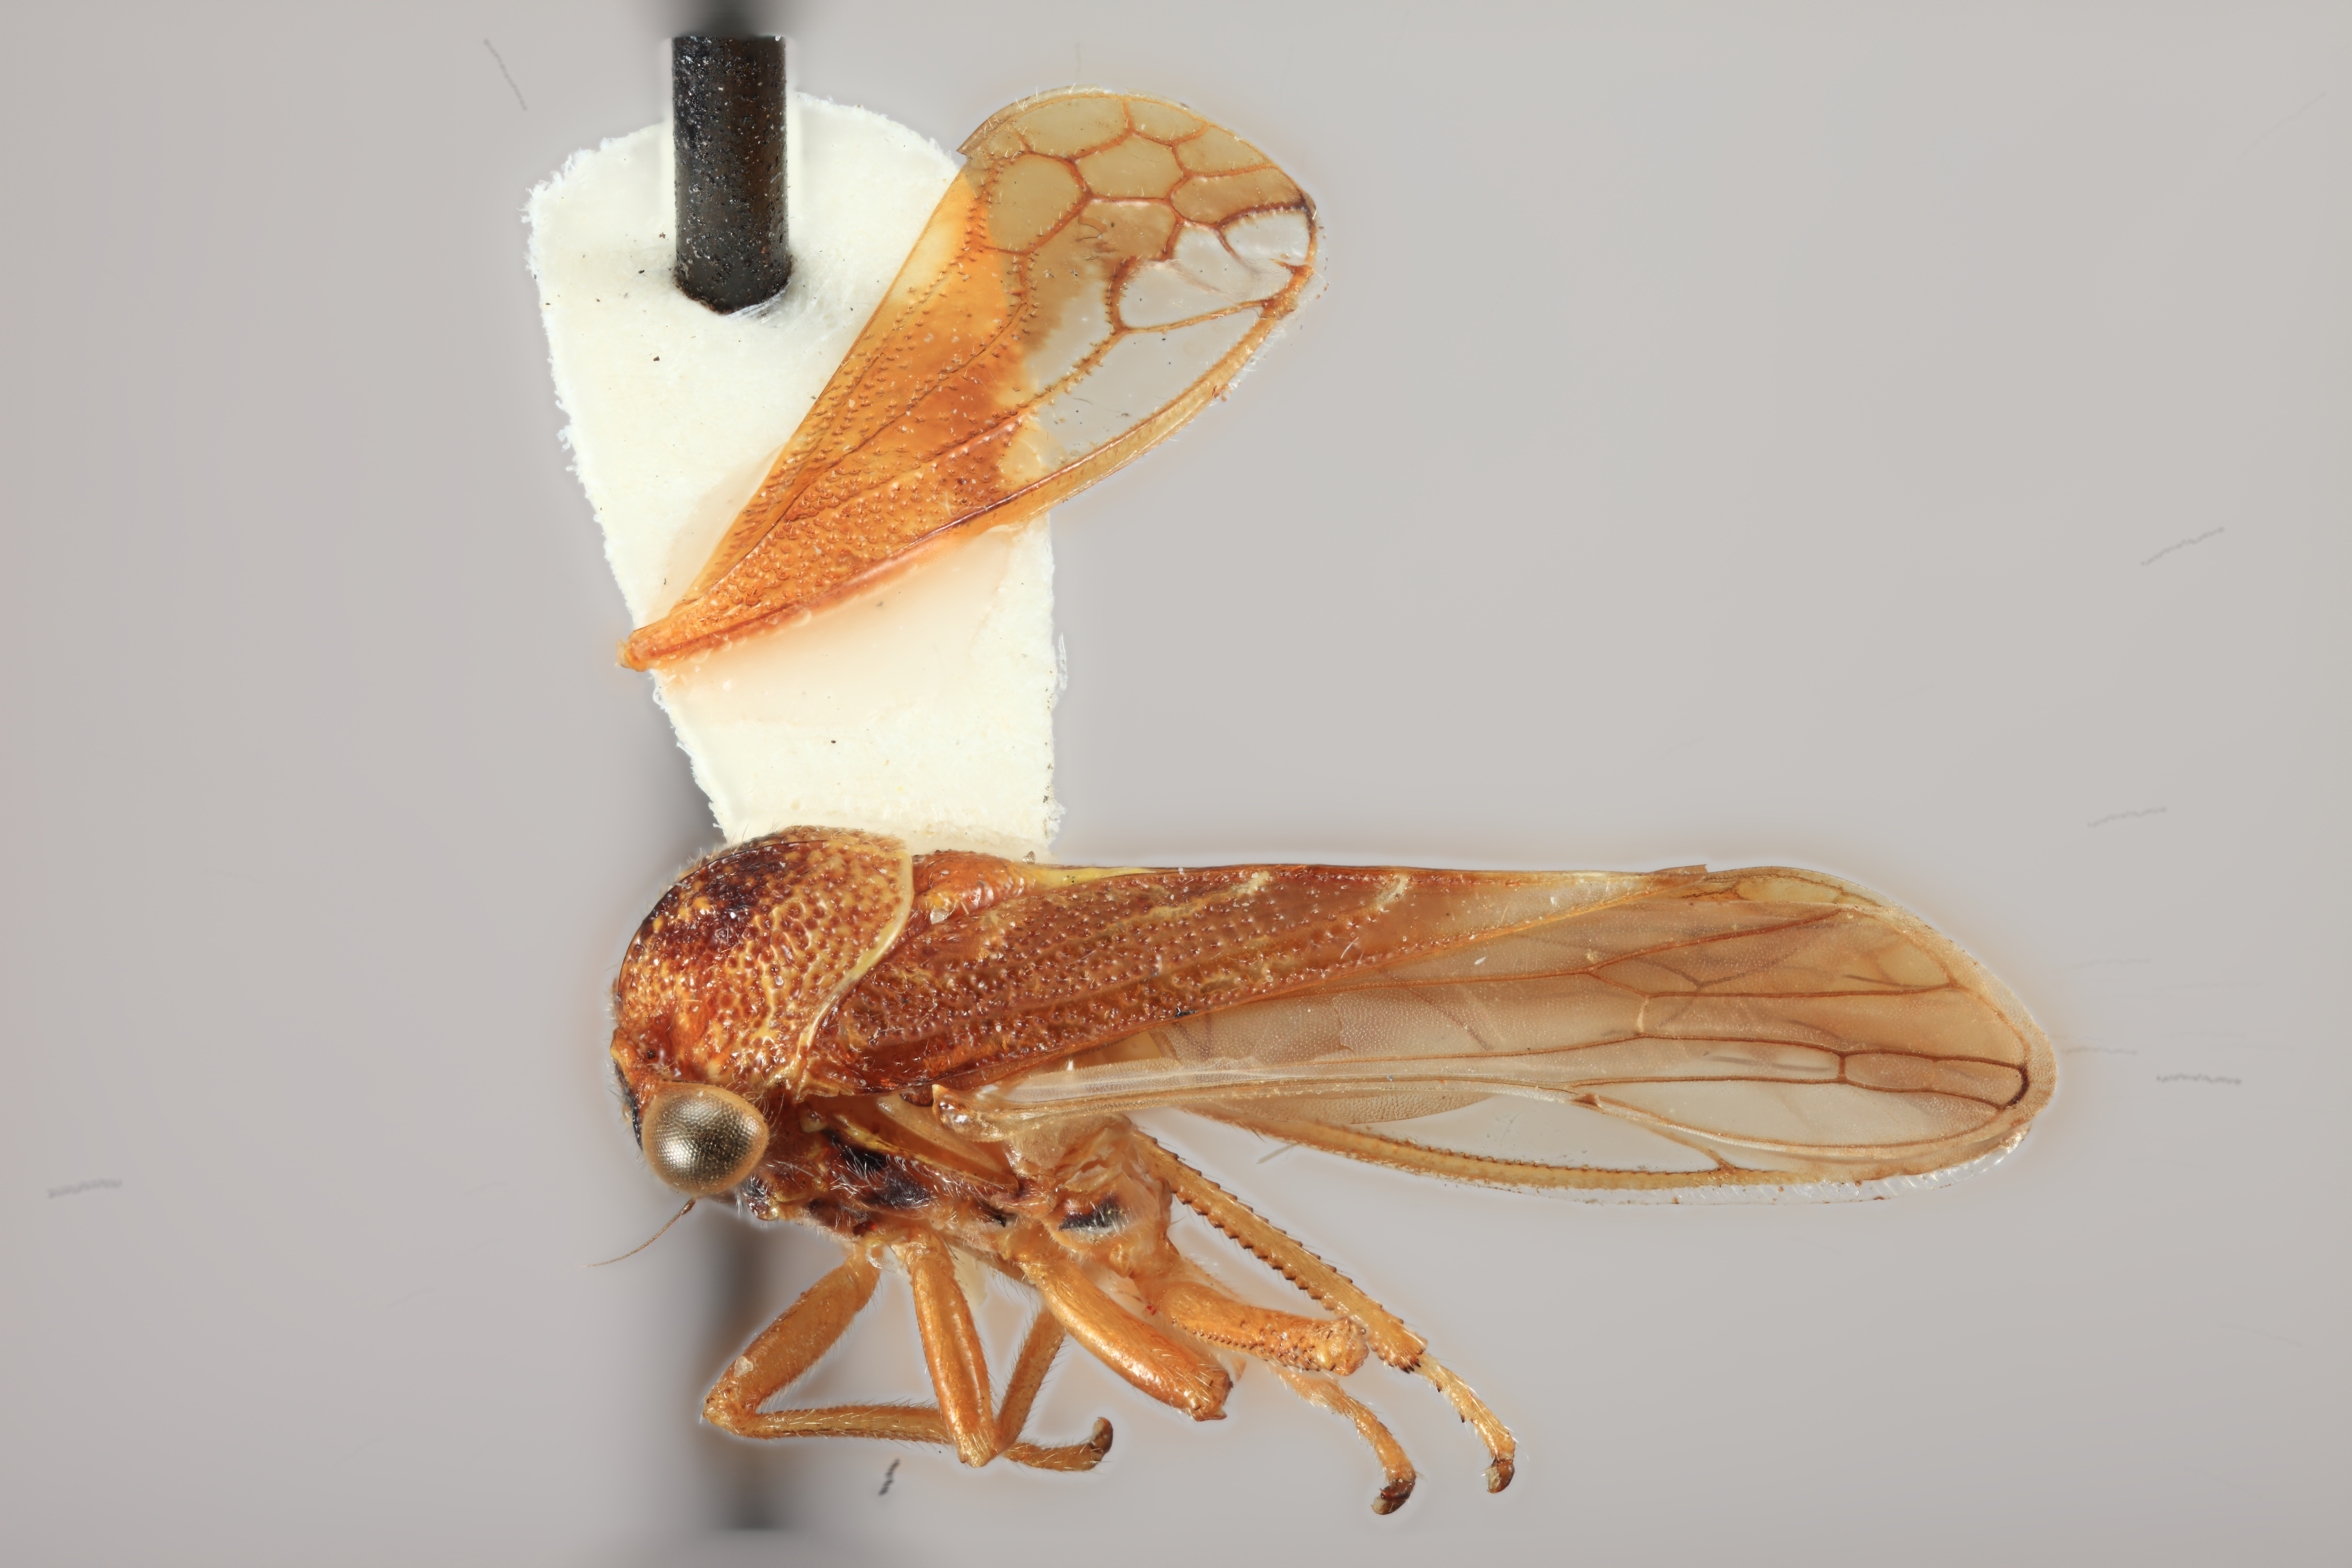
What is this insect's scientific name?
Holdgatiella chiloensis
